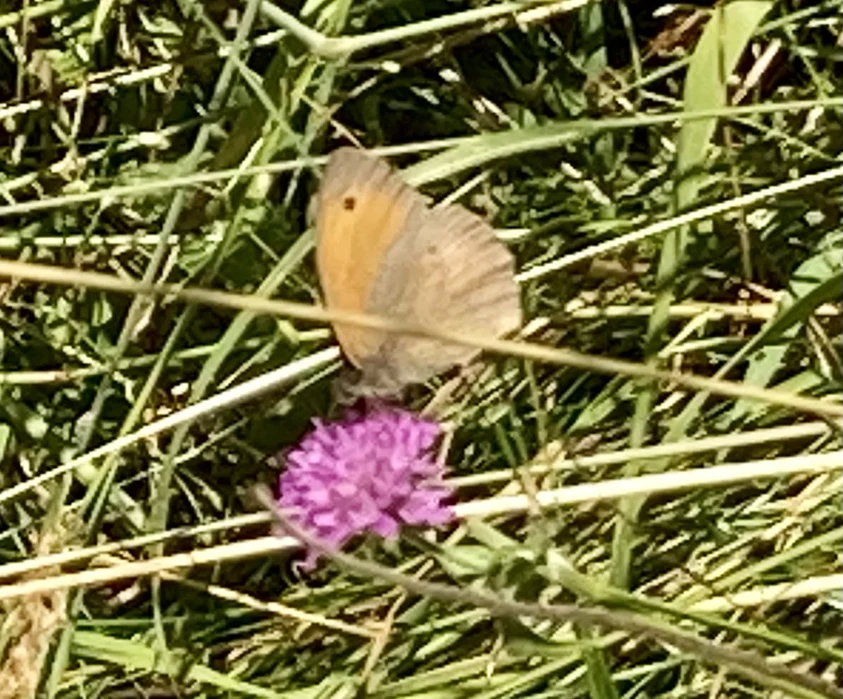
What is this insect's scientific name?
Maniola jurtina
